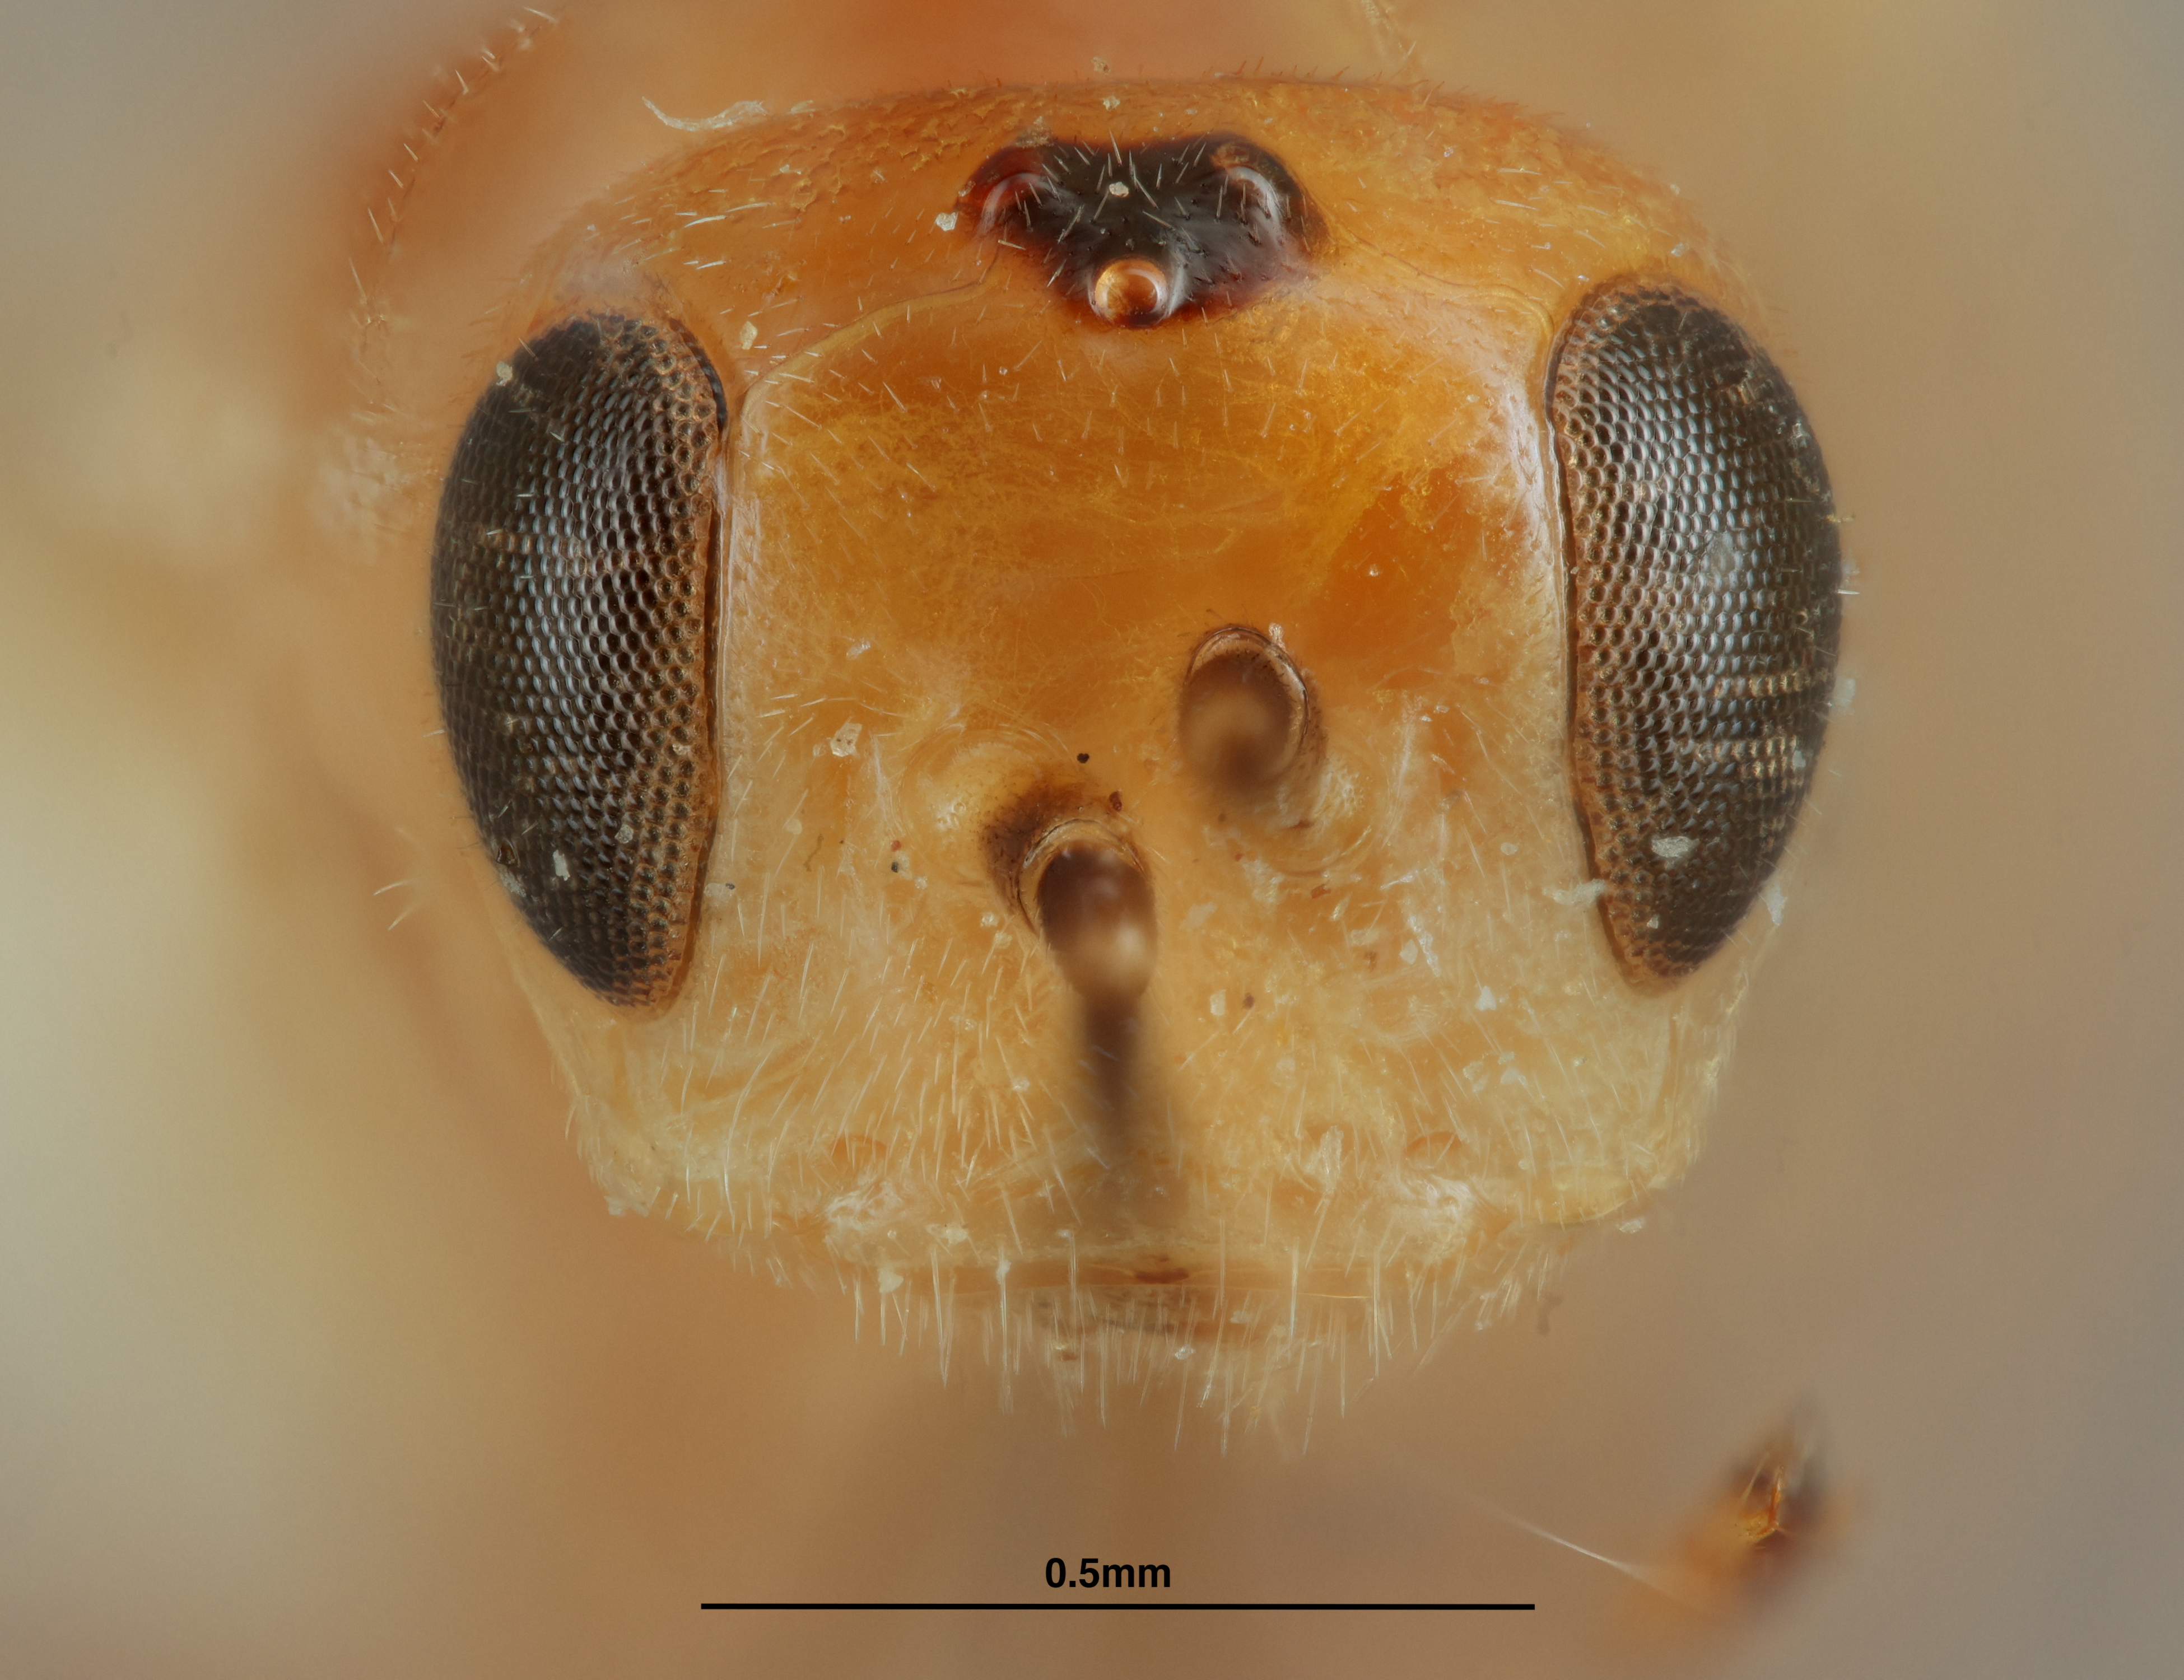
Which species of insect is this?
Pelicope yuccamica
